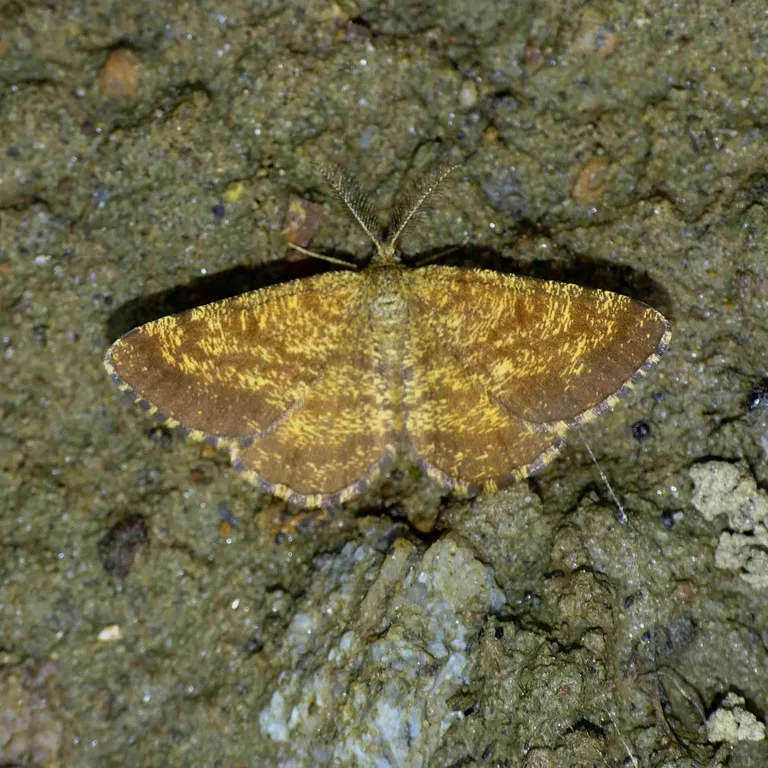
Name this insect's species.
Ematurga atomaria
